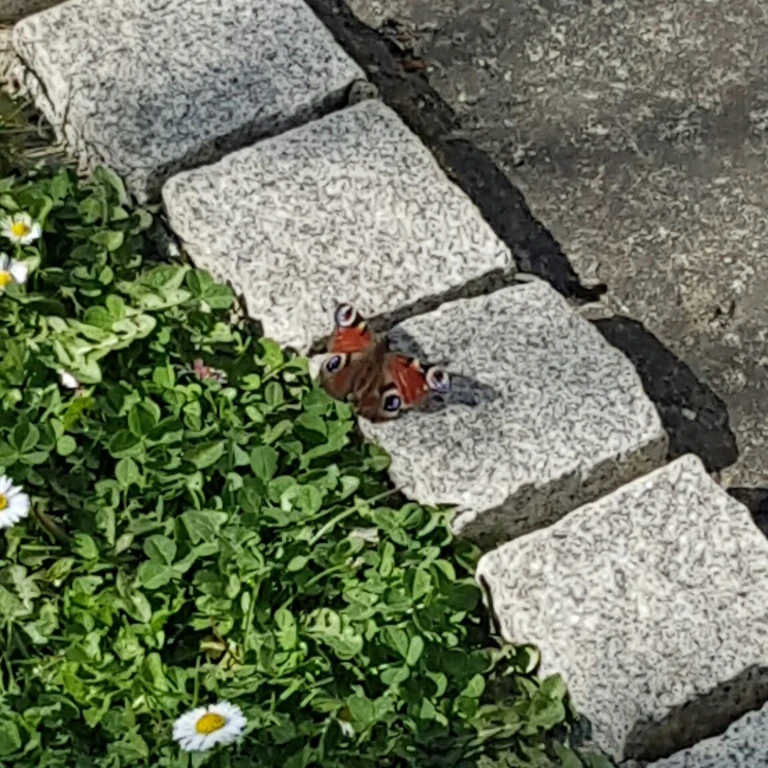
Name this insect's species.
Aglais io
